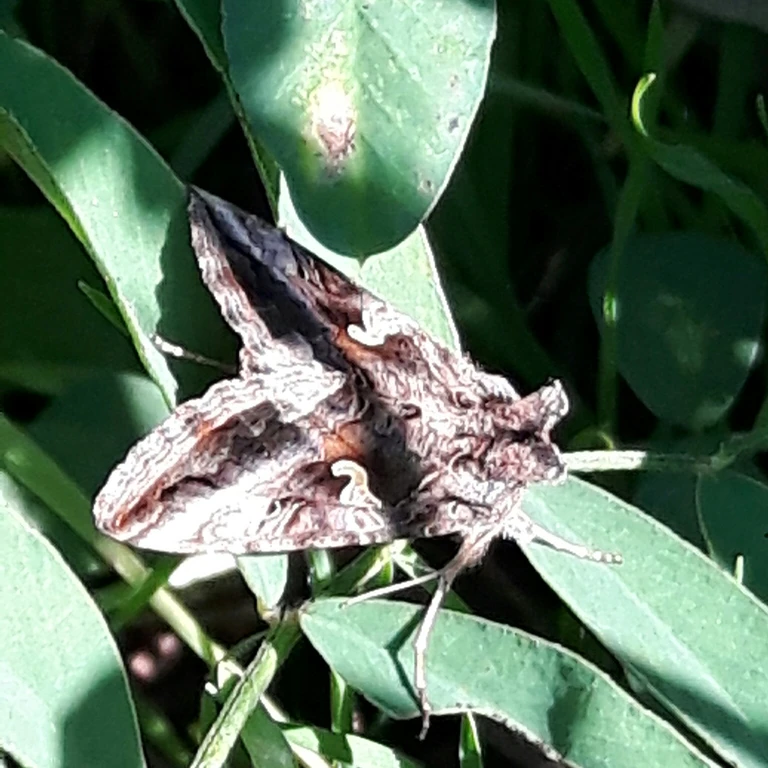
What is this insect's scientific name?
Autographa gamma
